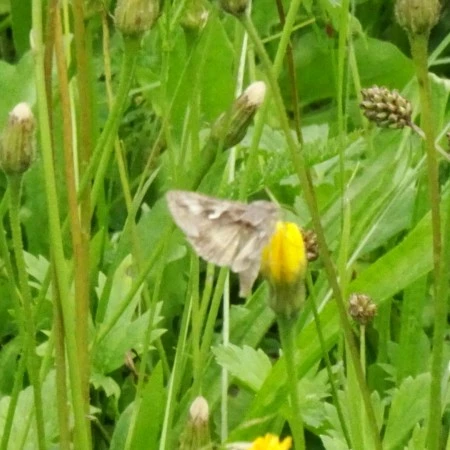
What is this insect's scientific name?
Autographa gamma
